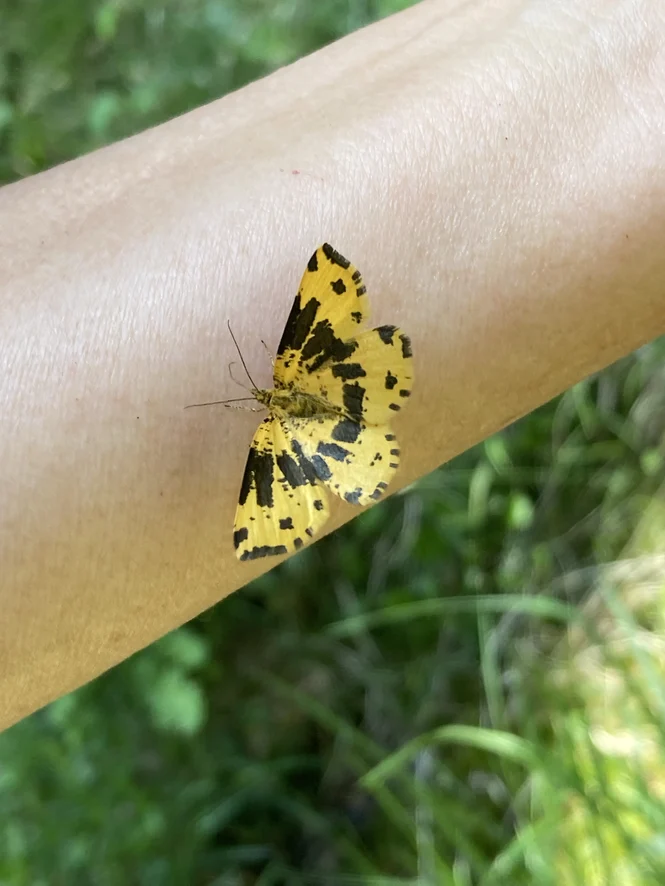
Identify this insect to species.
Pseudopanthera macularia
